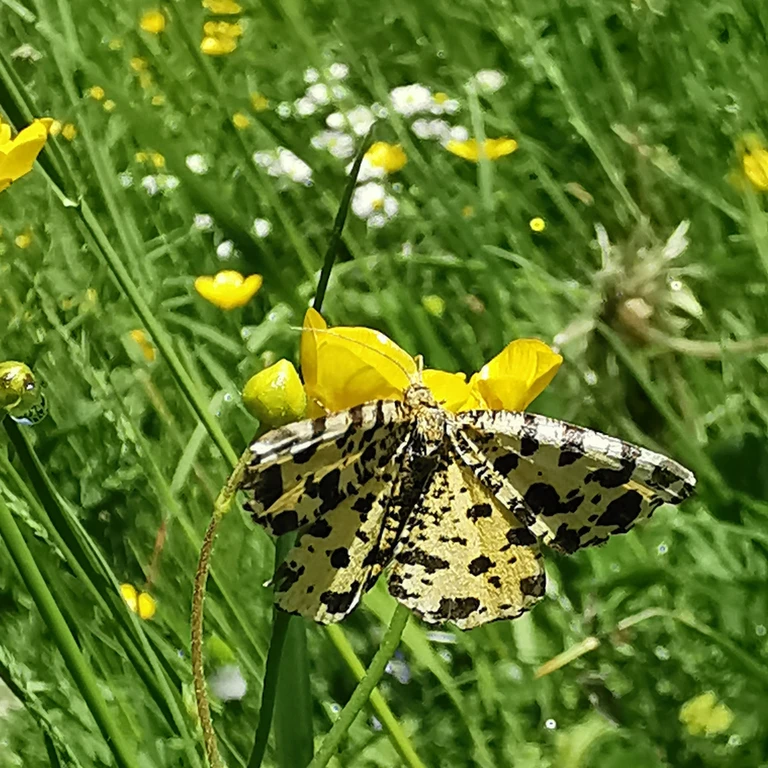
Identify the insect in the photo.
Pseudopanthera macularia
